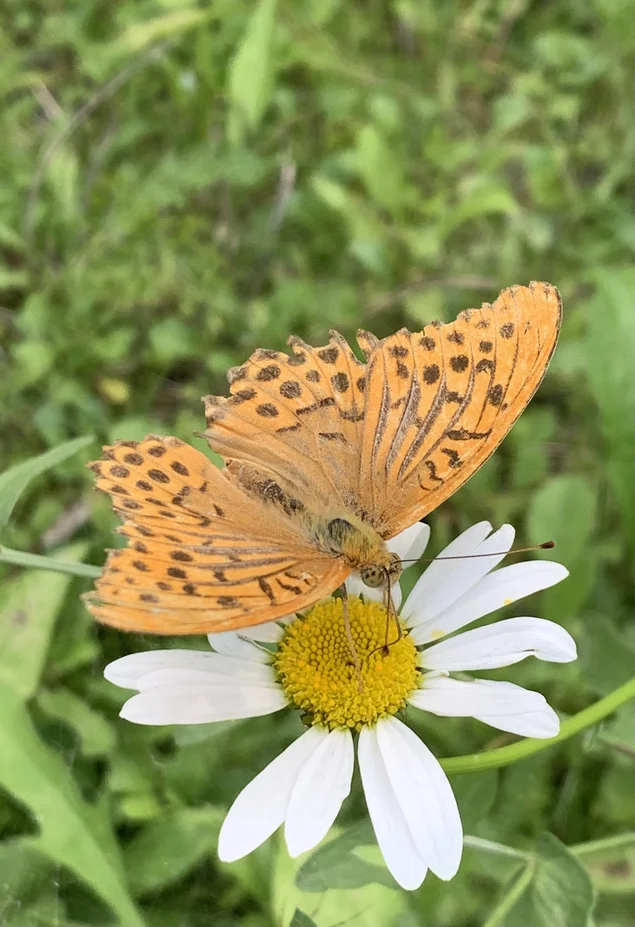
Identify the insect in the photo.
Argynnis paphia
